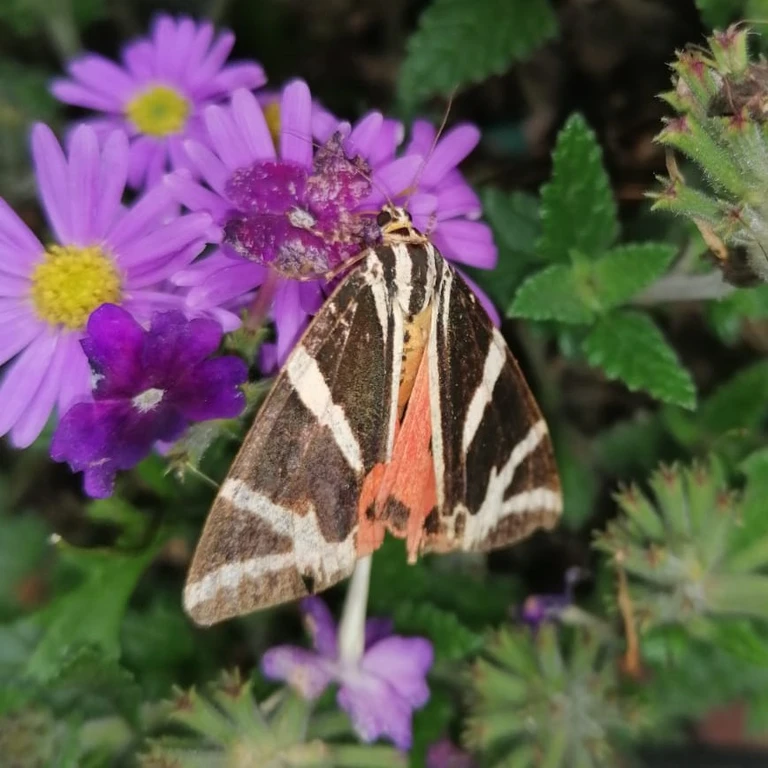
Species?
Euplagia quadripunctaria
